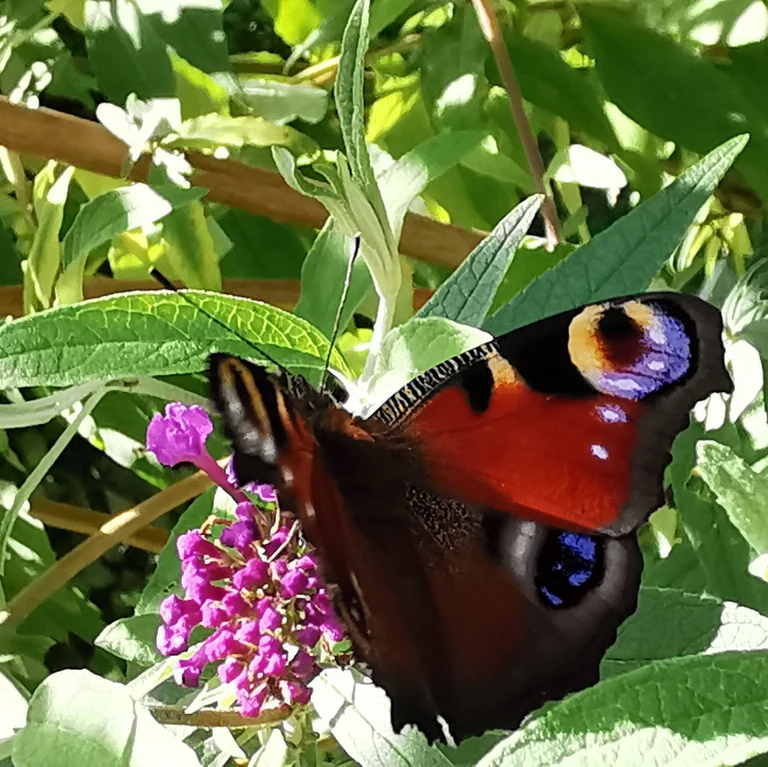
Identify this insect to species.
Aglais io
